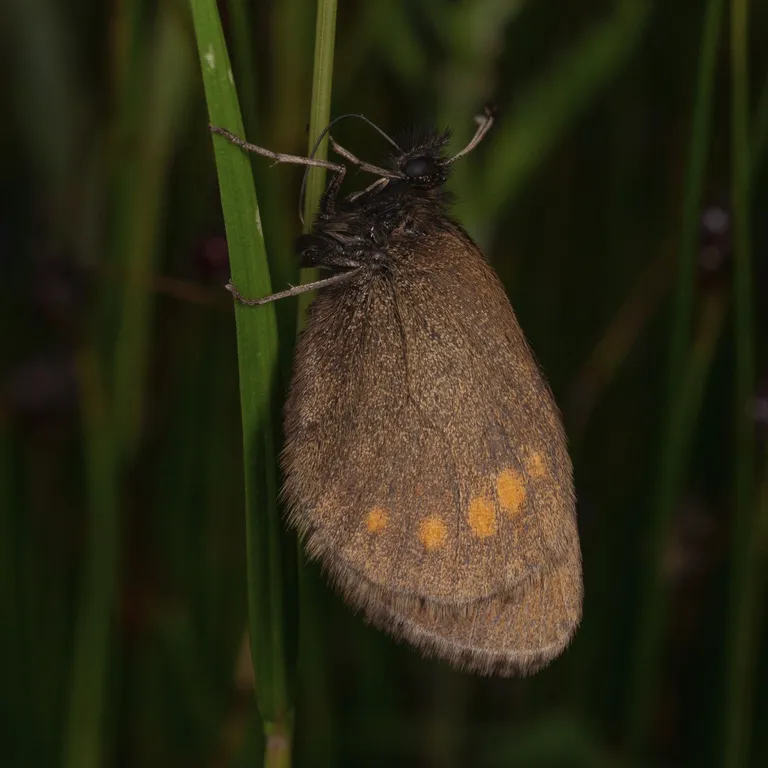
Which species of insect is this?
Erebia manto
